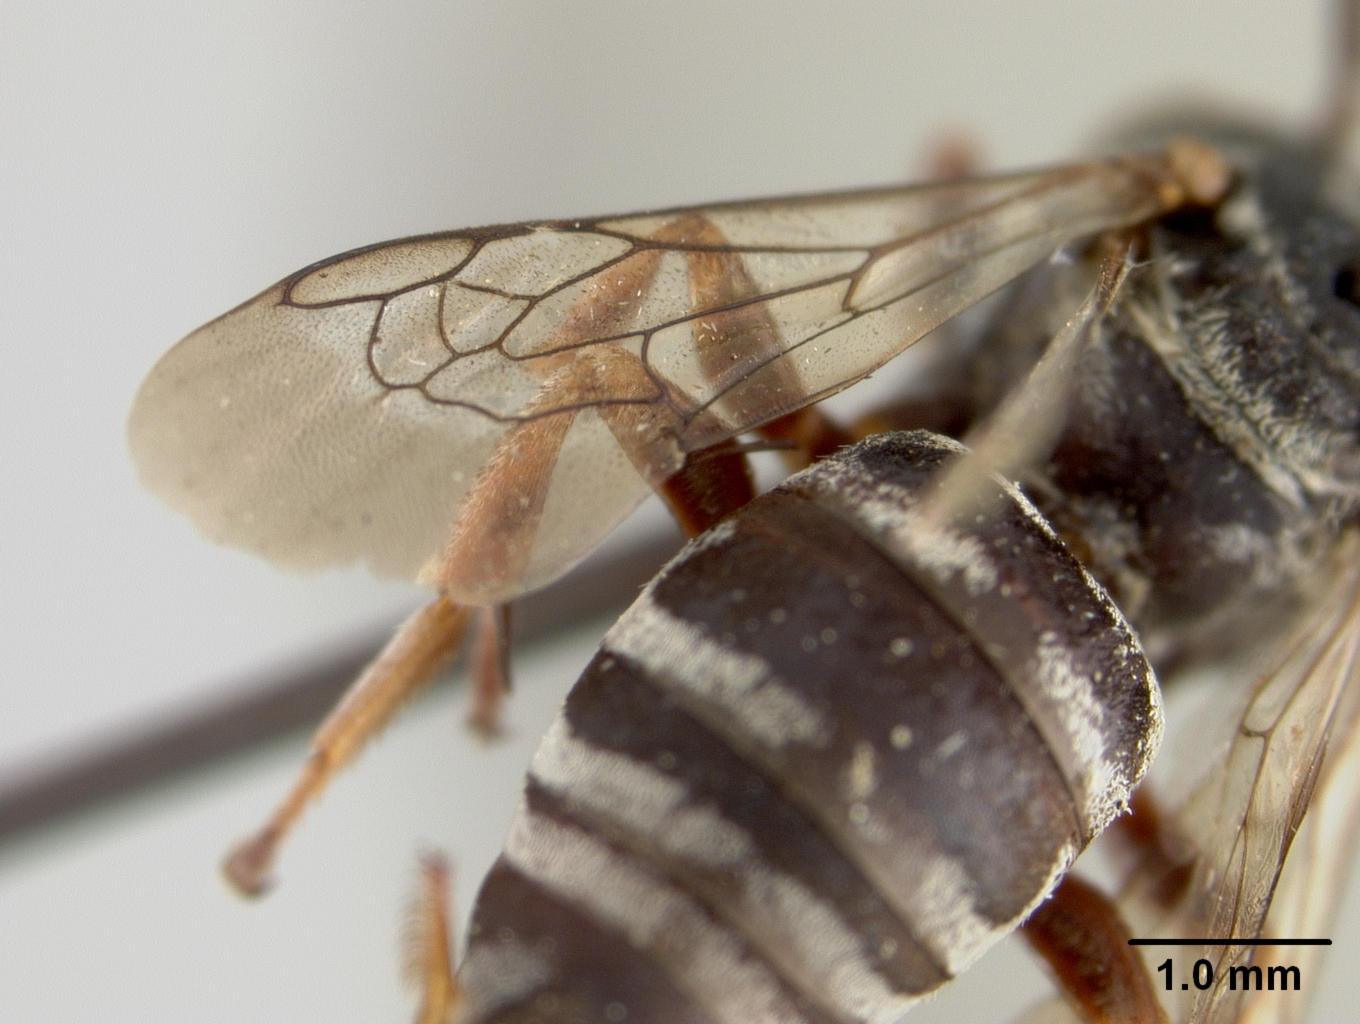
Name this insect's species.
Triepeolus michiganensis
